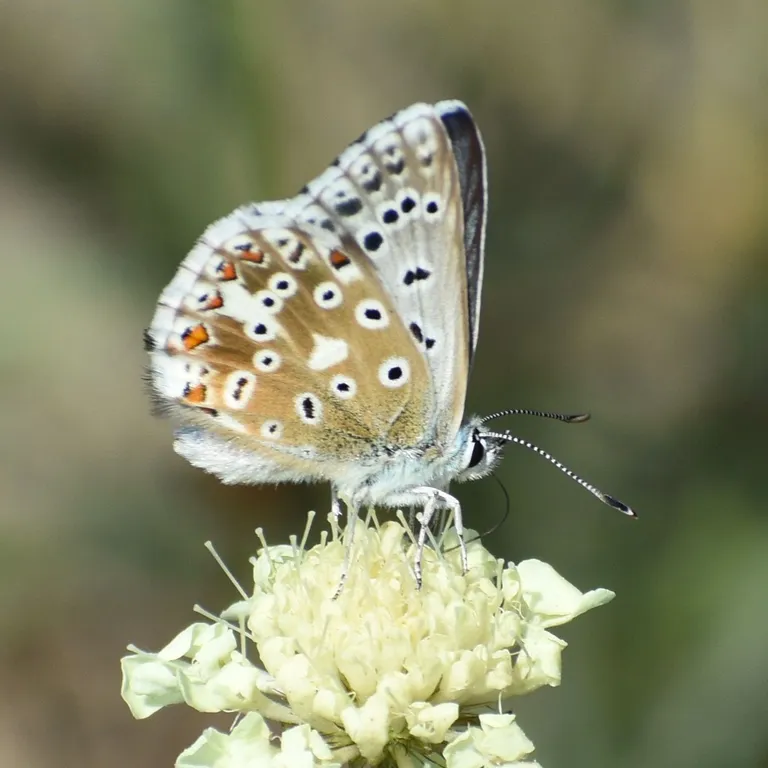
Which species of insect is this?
Lysandra coridon
